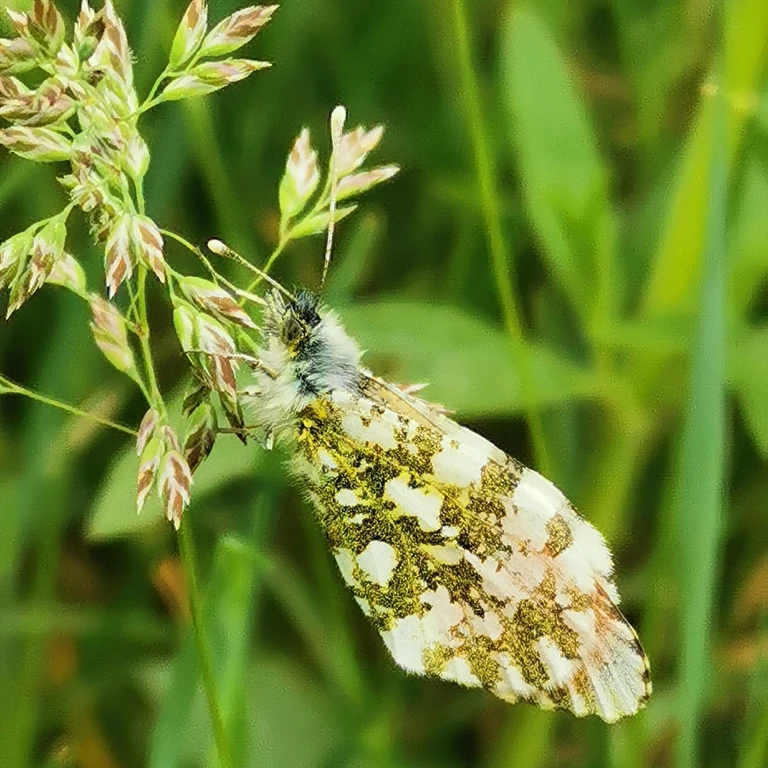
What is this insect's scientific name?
Anthocharis cardamines
